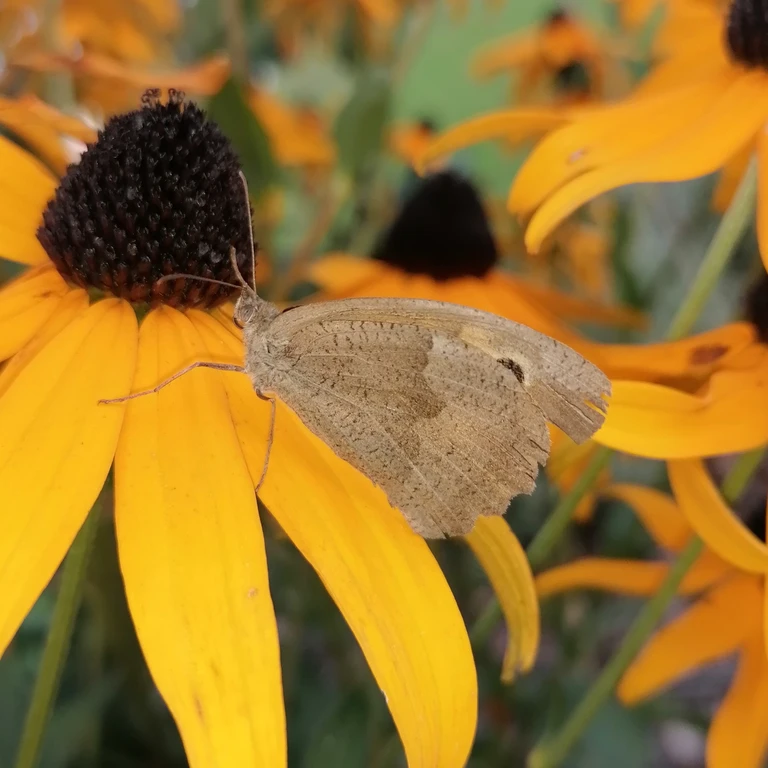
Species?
Maniola jurtina
